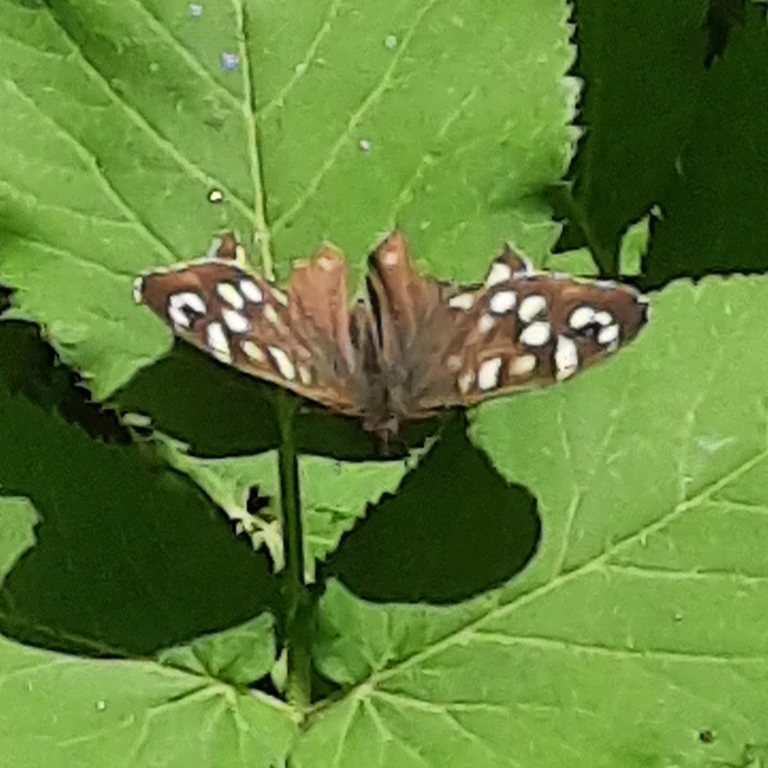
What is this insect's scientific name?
Pararge aegeria
